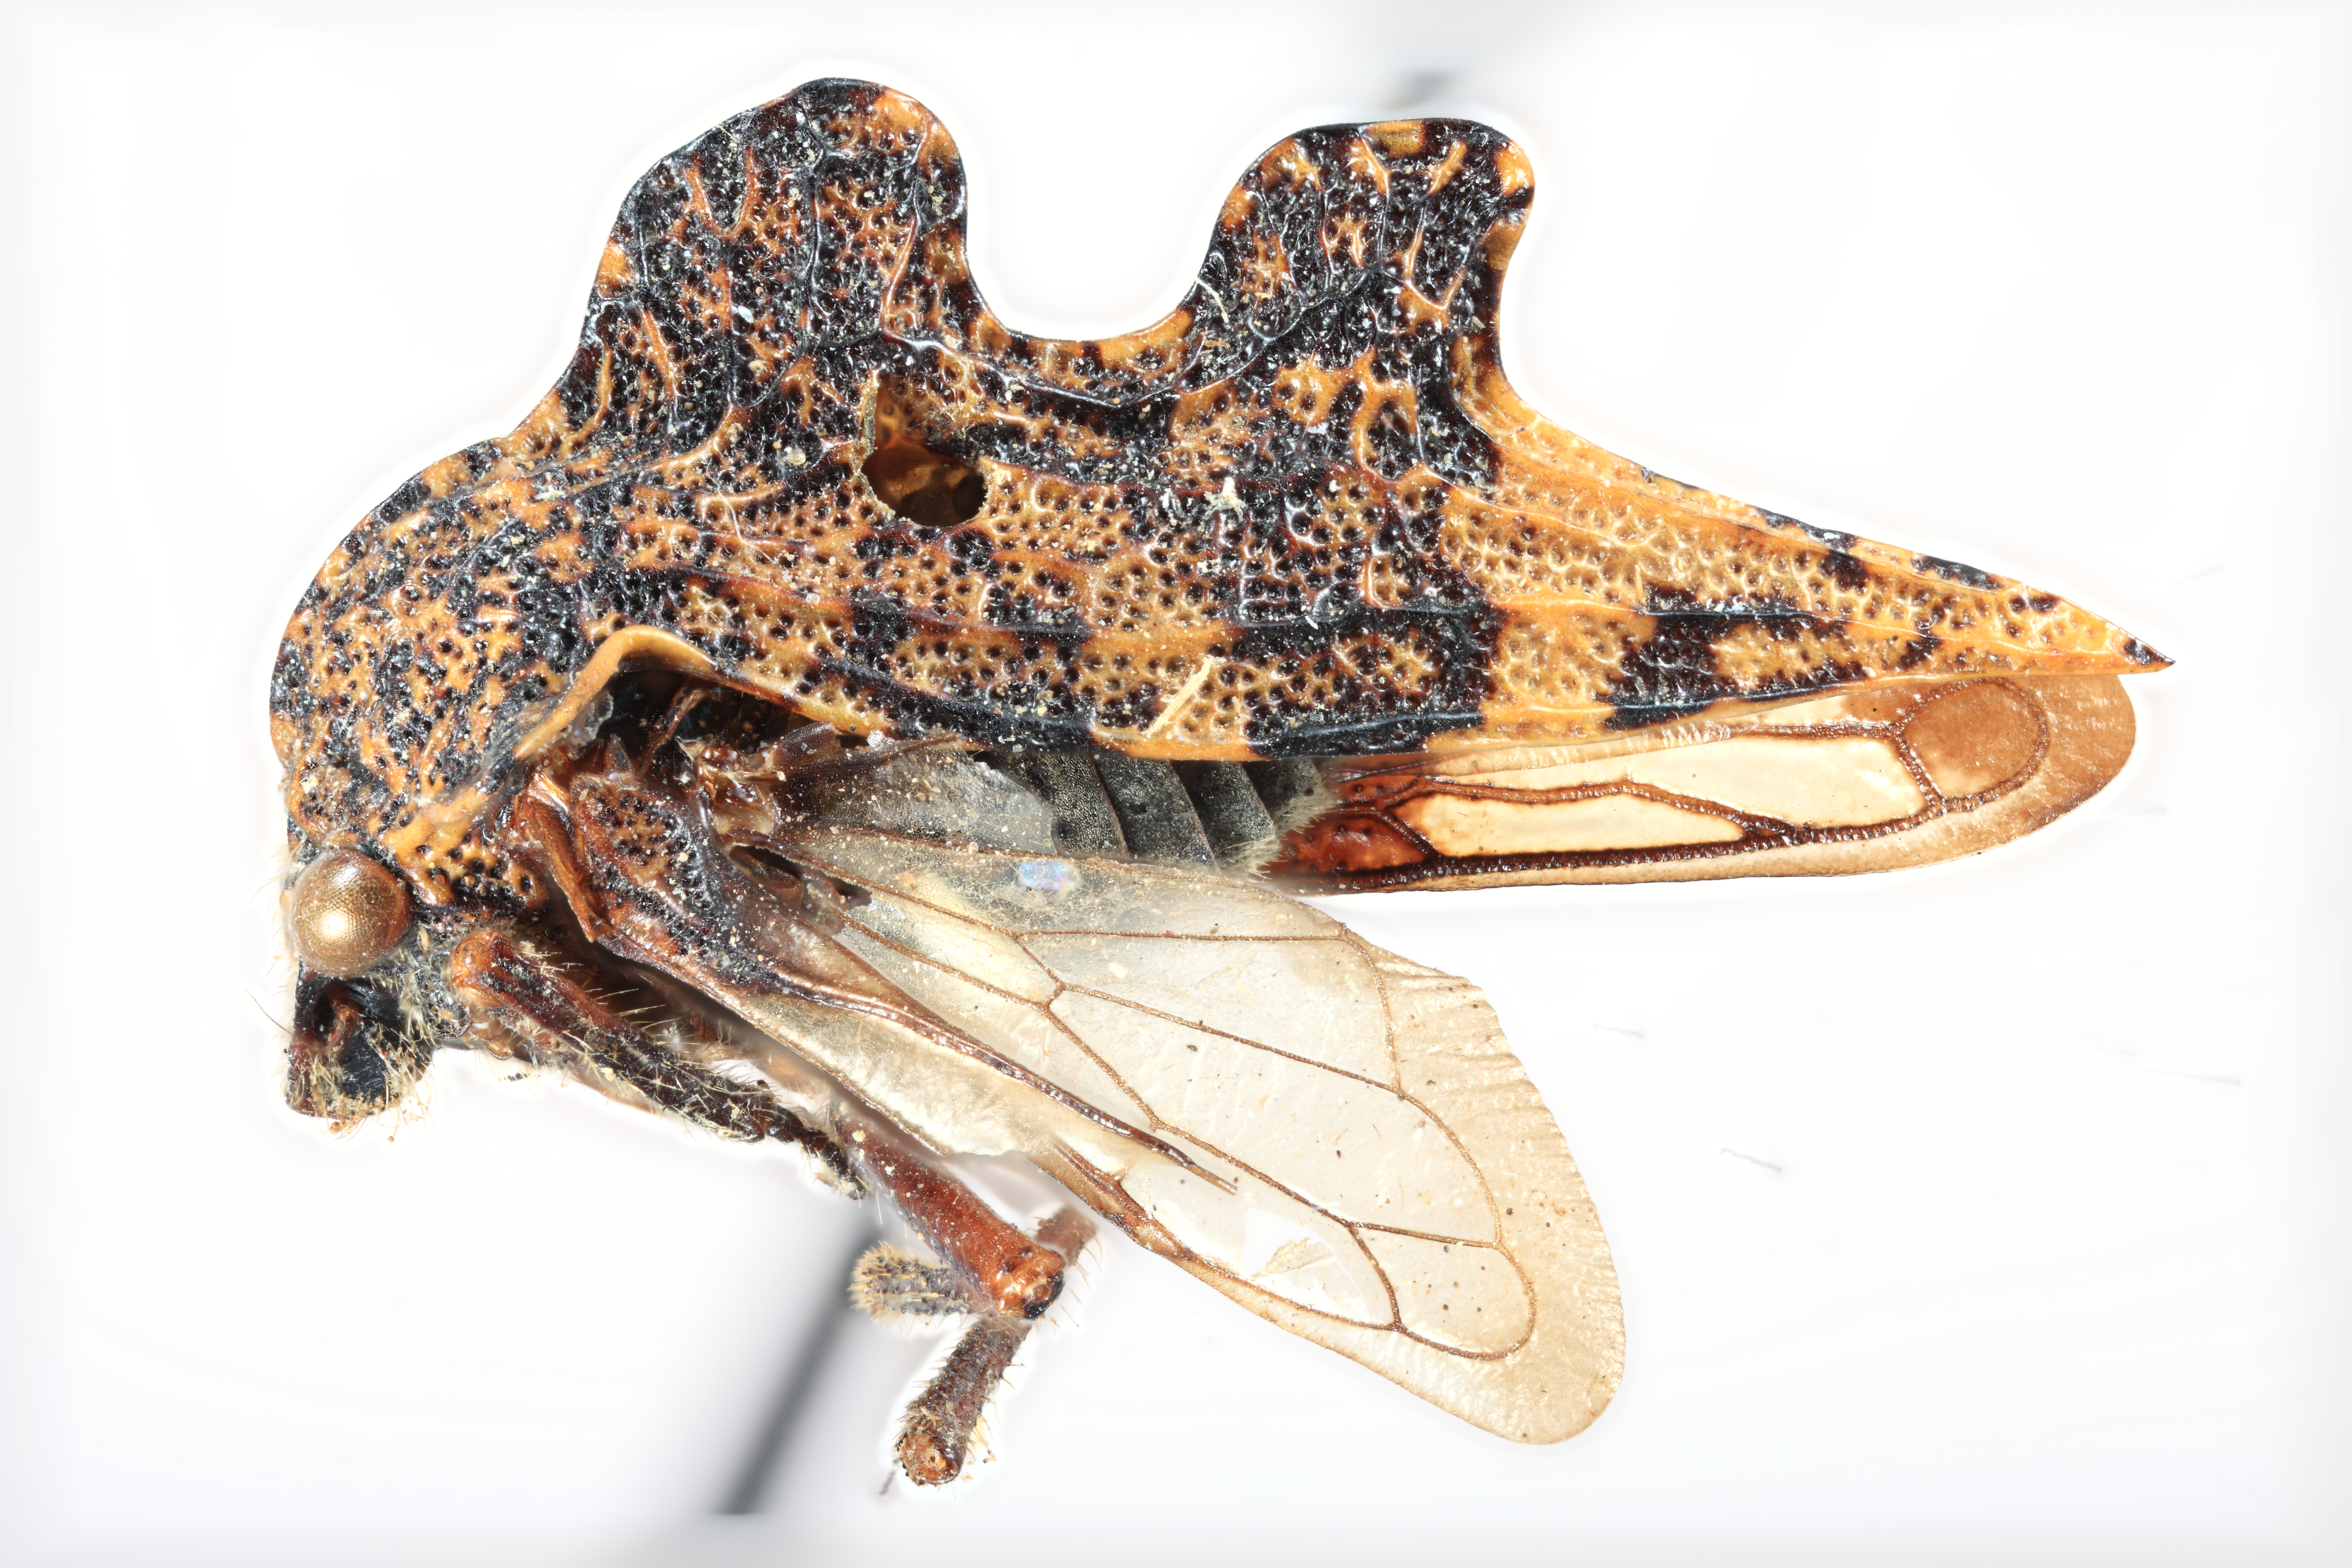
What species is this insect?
Ecuadoria bactriana
